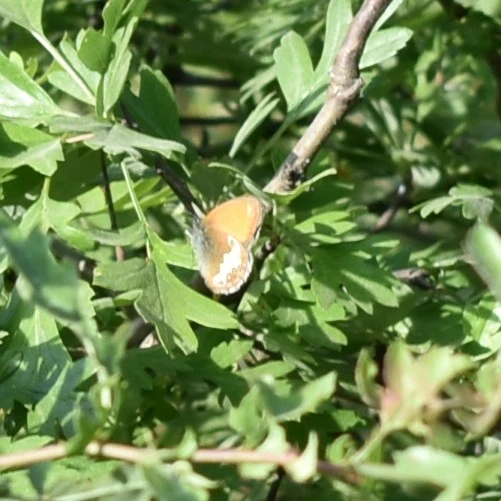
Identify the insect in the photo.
Coenonympha arcania
